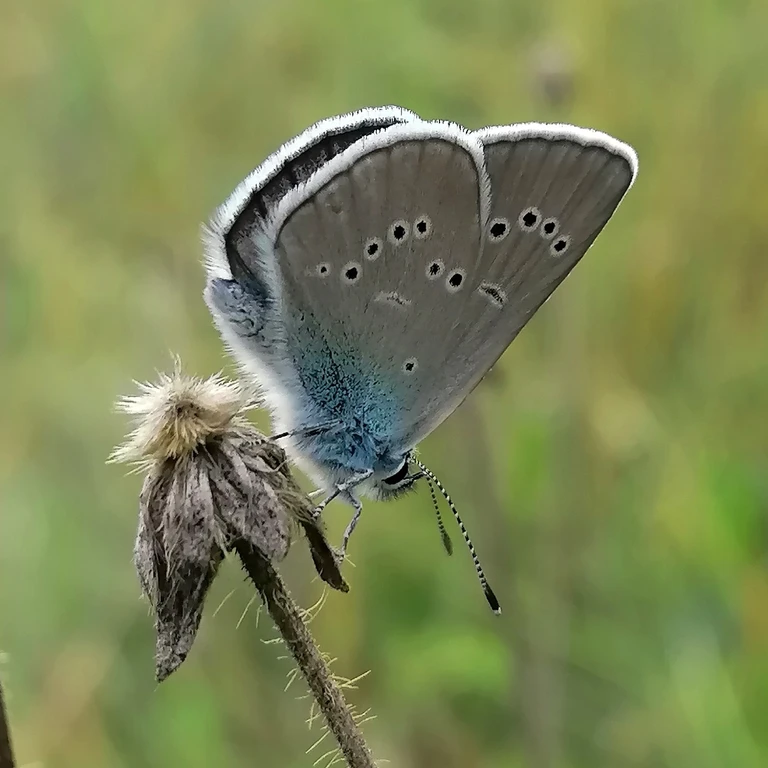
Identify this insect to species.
Cyaniris semiargus
